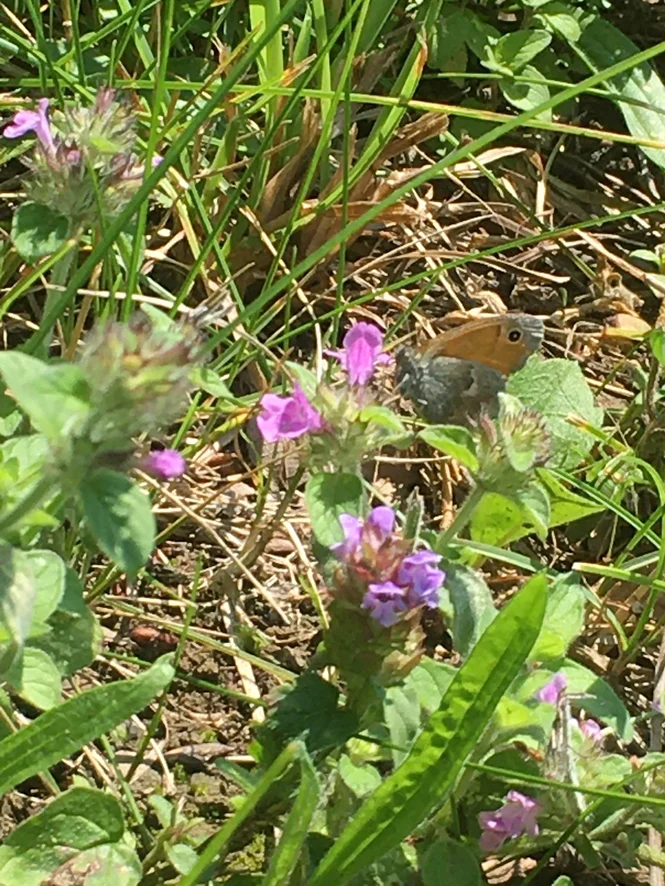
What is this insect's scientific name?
Coenonympha pamphilus
